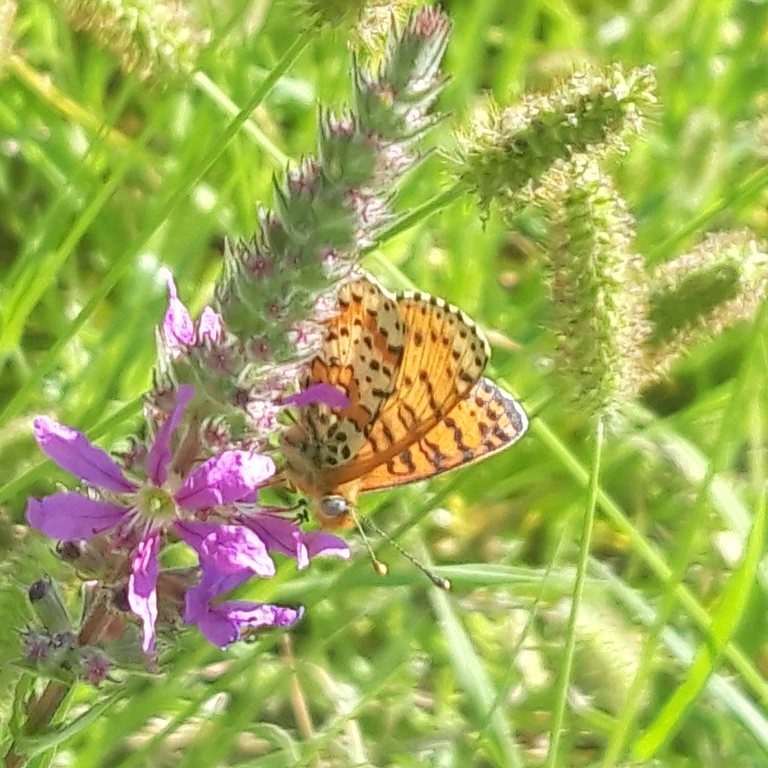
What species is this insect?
Melitaea didyma
